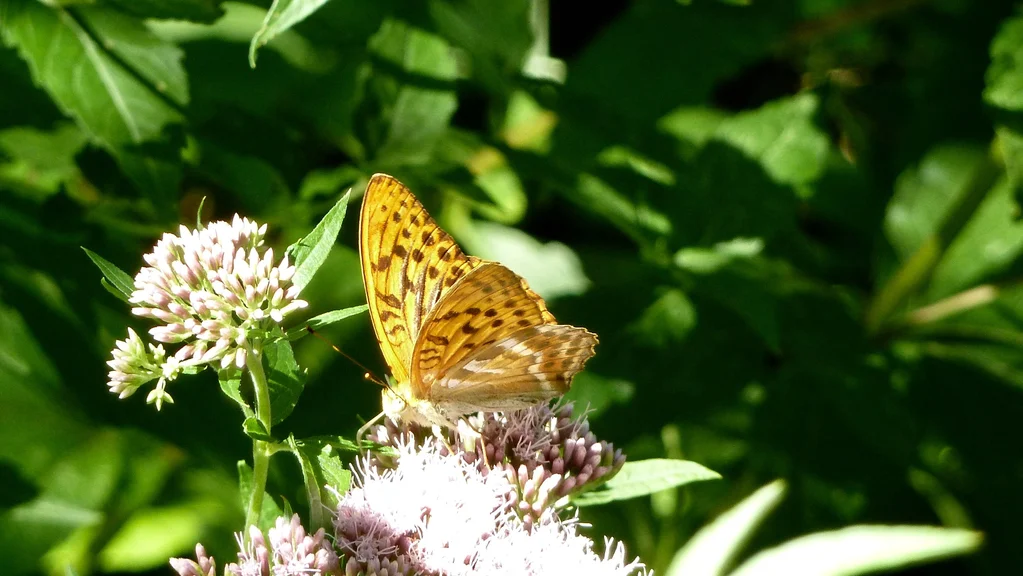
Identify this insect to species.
Argynnis paphia
